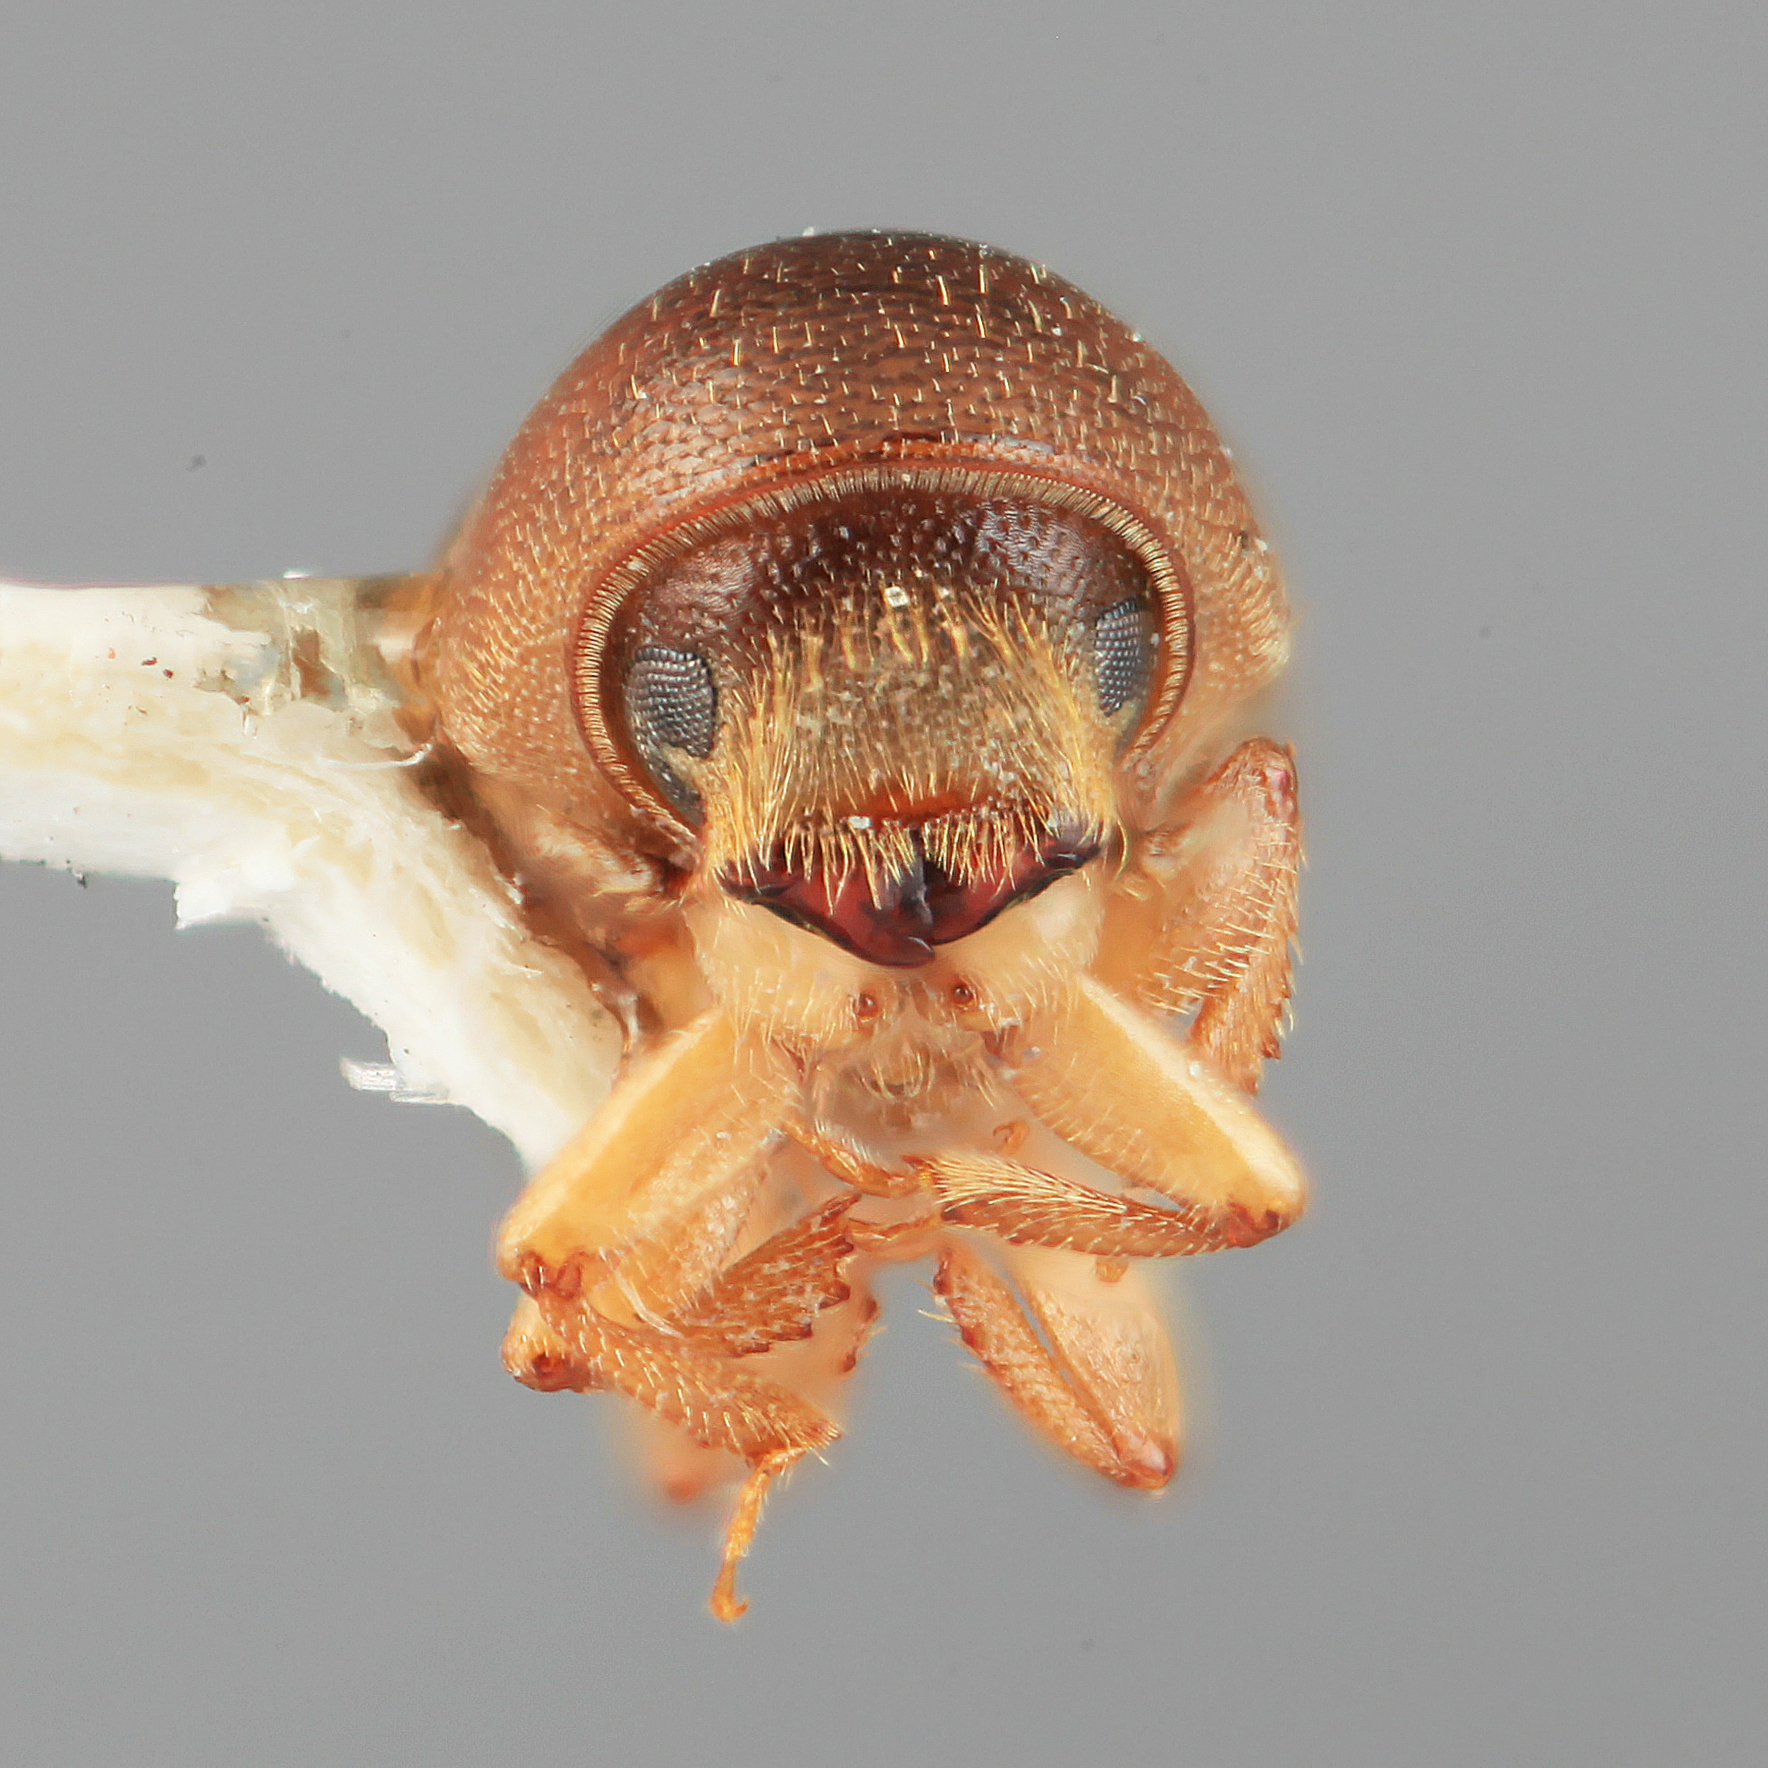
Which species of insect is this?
Dendroterus defectus
